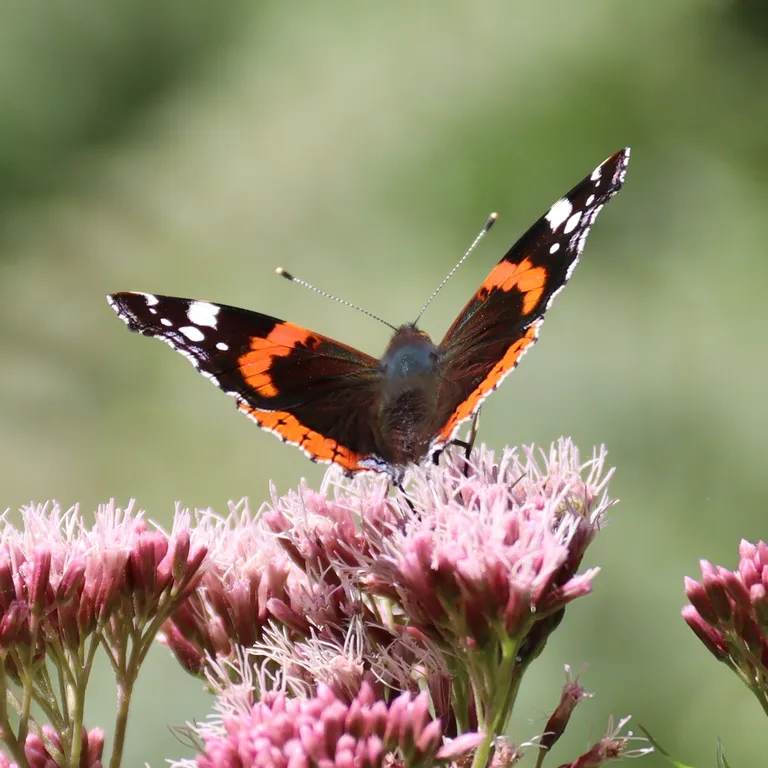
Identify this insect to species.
Vanessa atalanta
